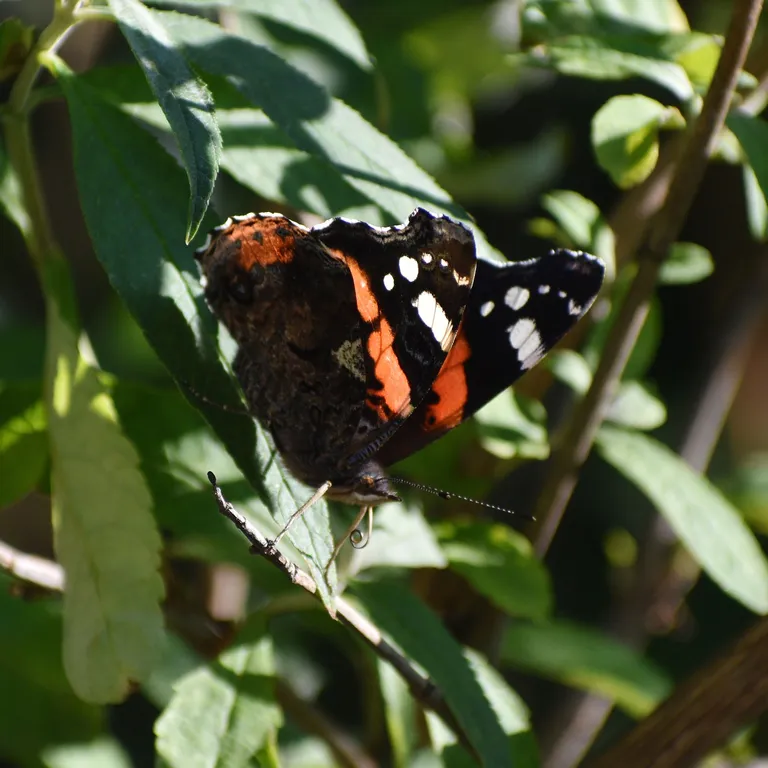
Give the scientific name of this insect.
Vanessa atalanta
